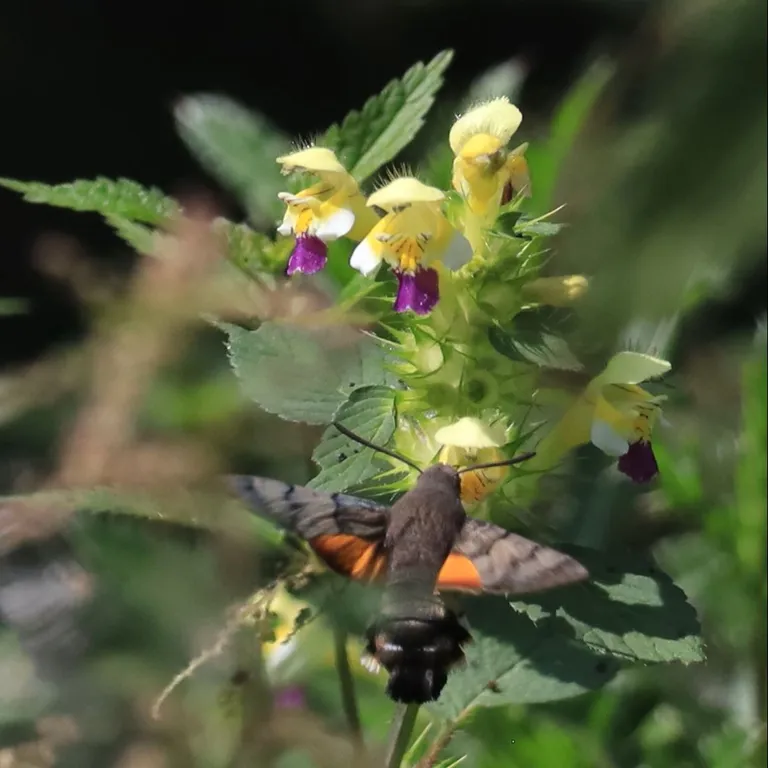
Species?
Macroglossum stellatarum
